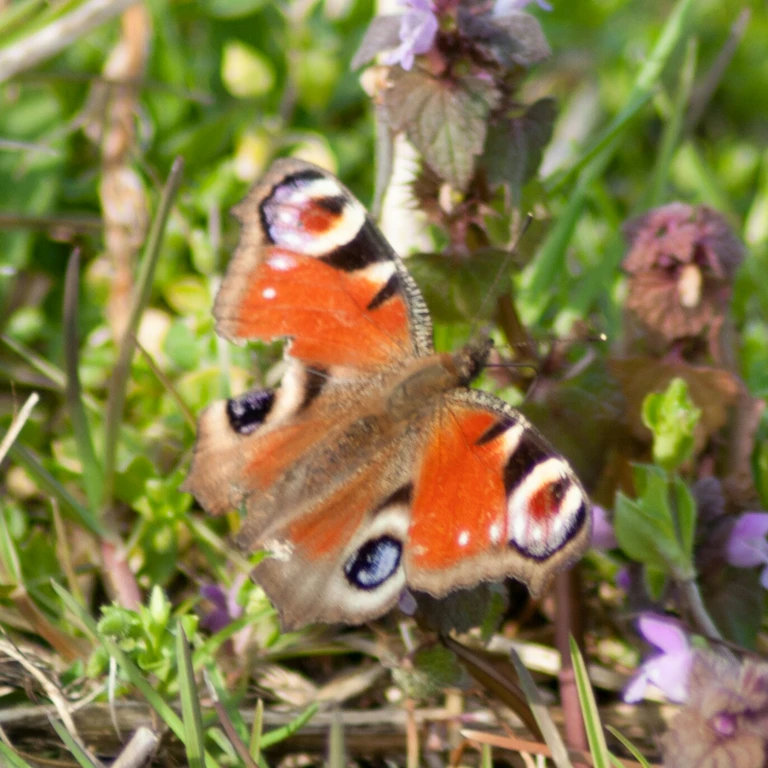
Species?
Aglais io
